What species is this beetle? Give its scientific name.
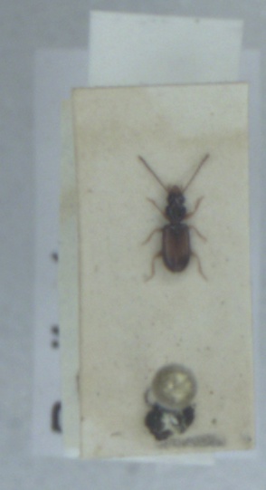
Perileptus areolatus
